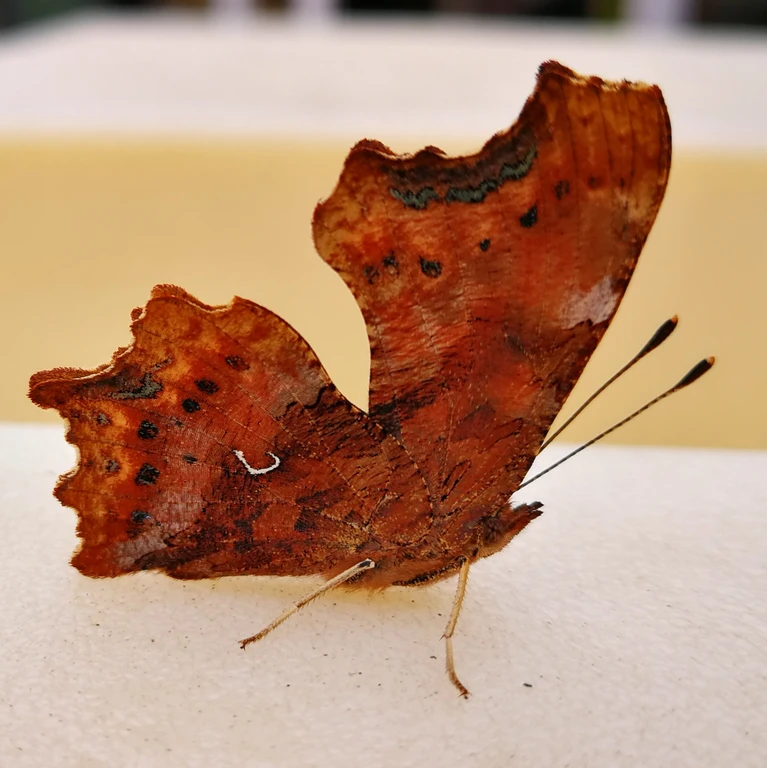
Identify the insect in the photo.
Polygonia c-album
